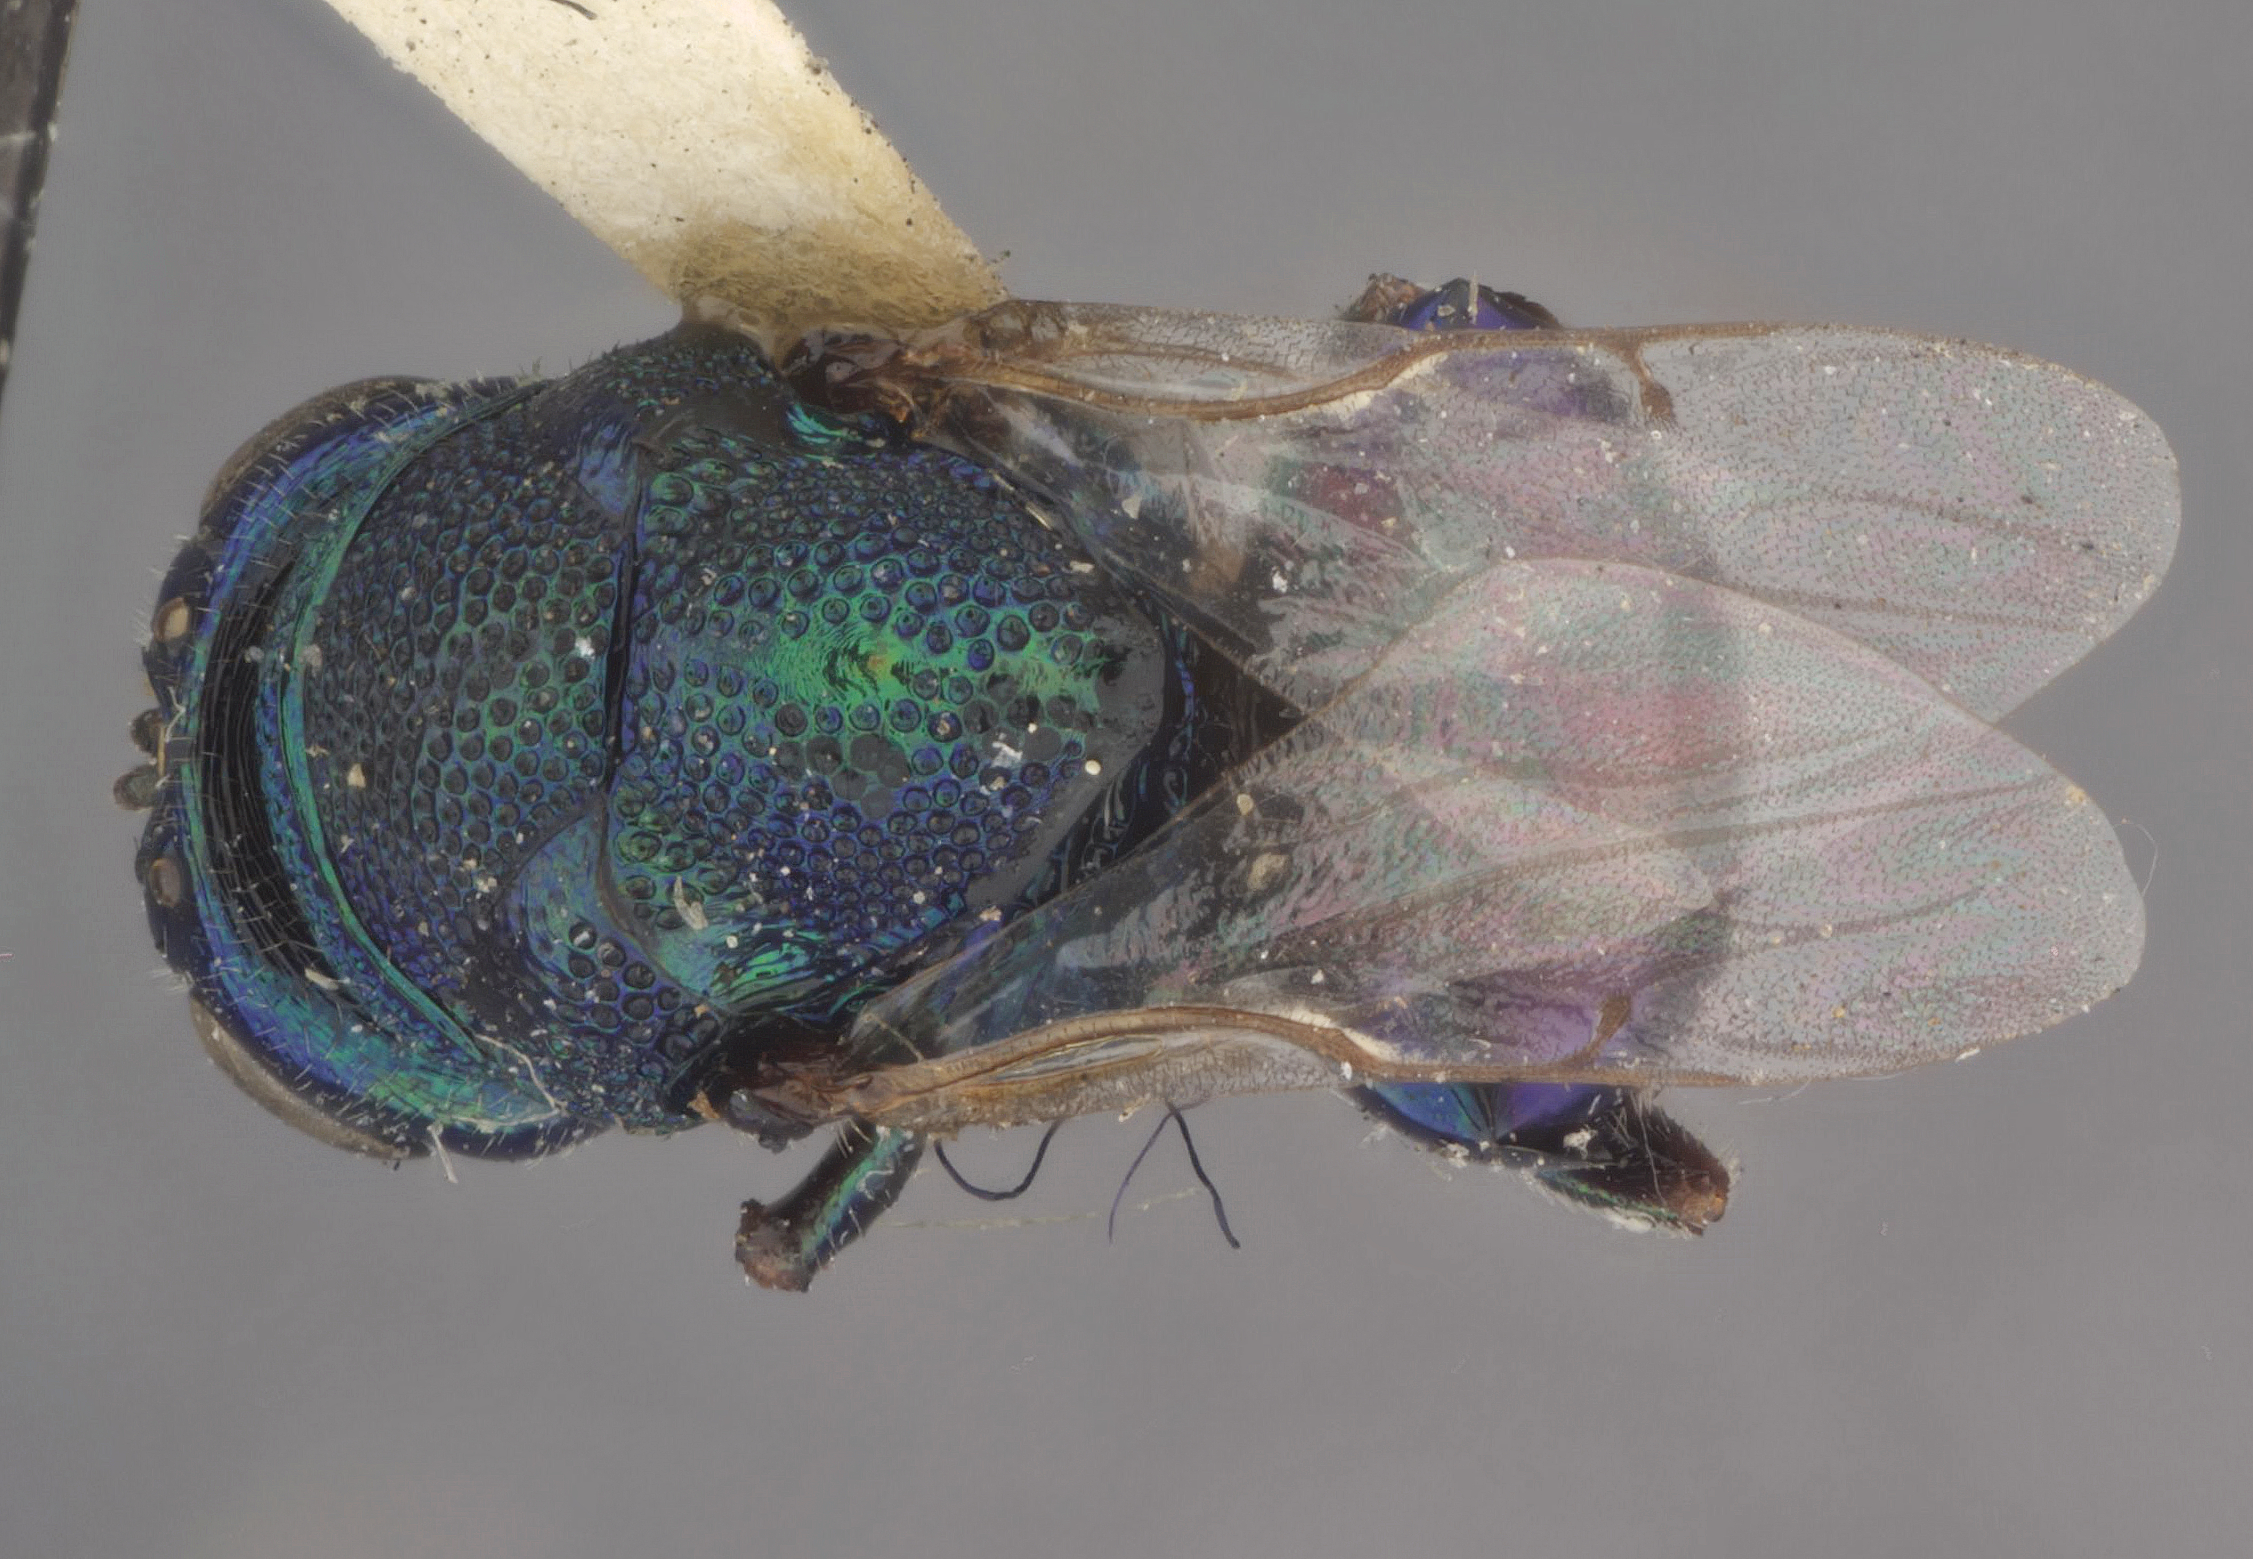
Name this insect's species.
Perilampus carolinensis
